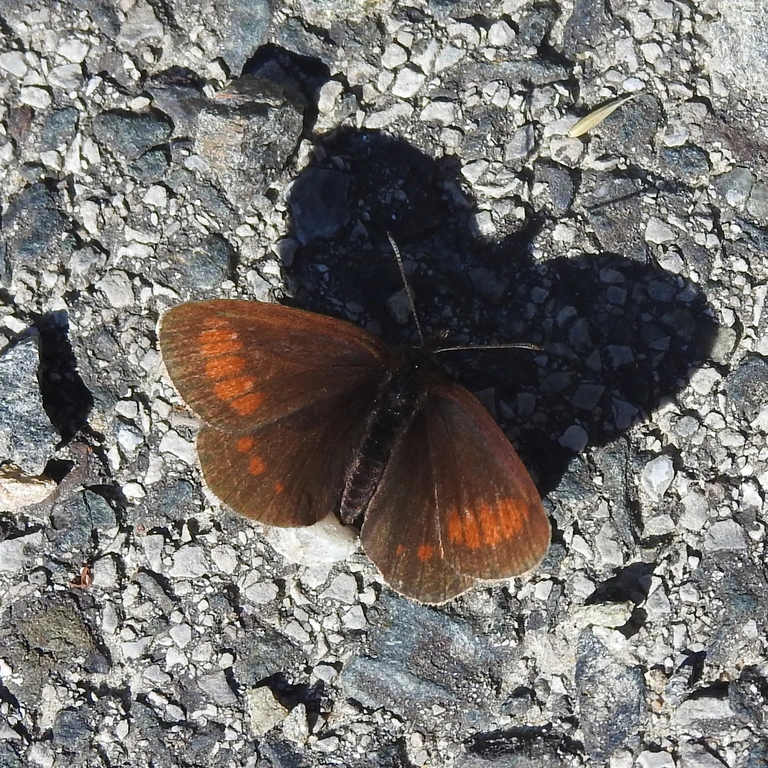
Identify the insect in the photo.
Erebia pharte
